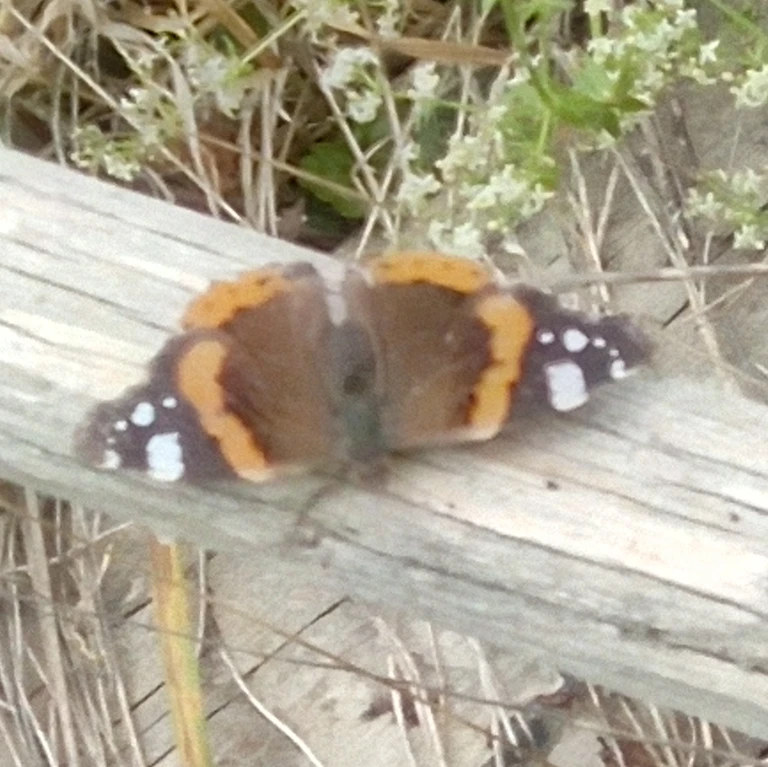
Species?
Vanessa atalanta
